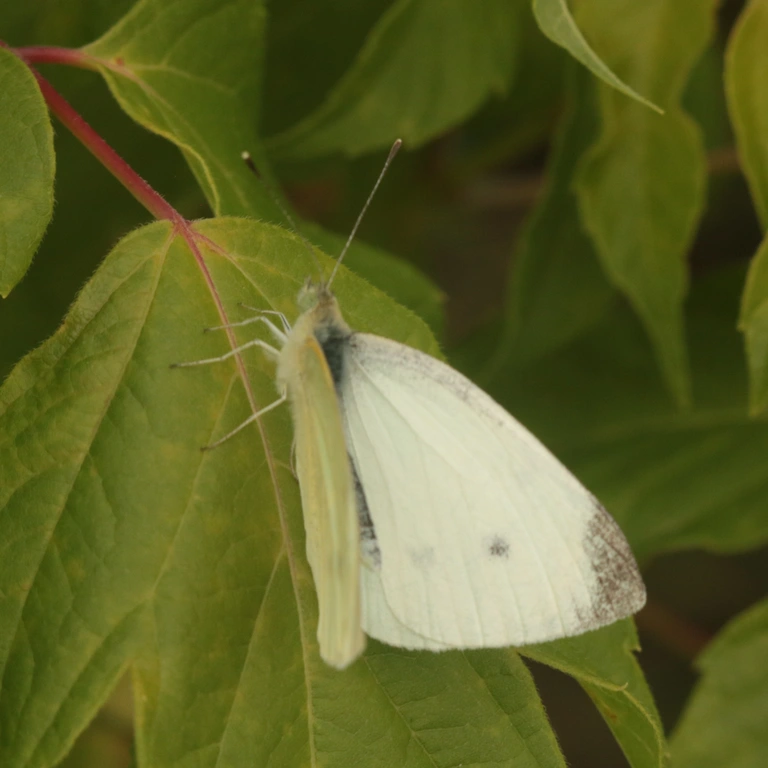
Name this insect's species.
Pieris rapae
